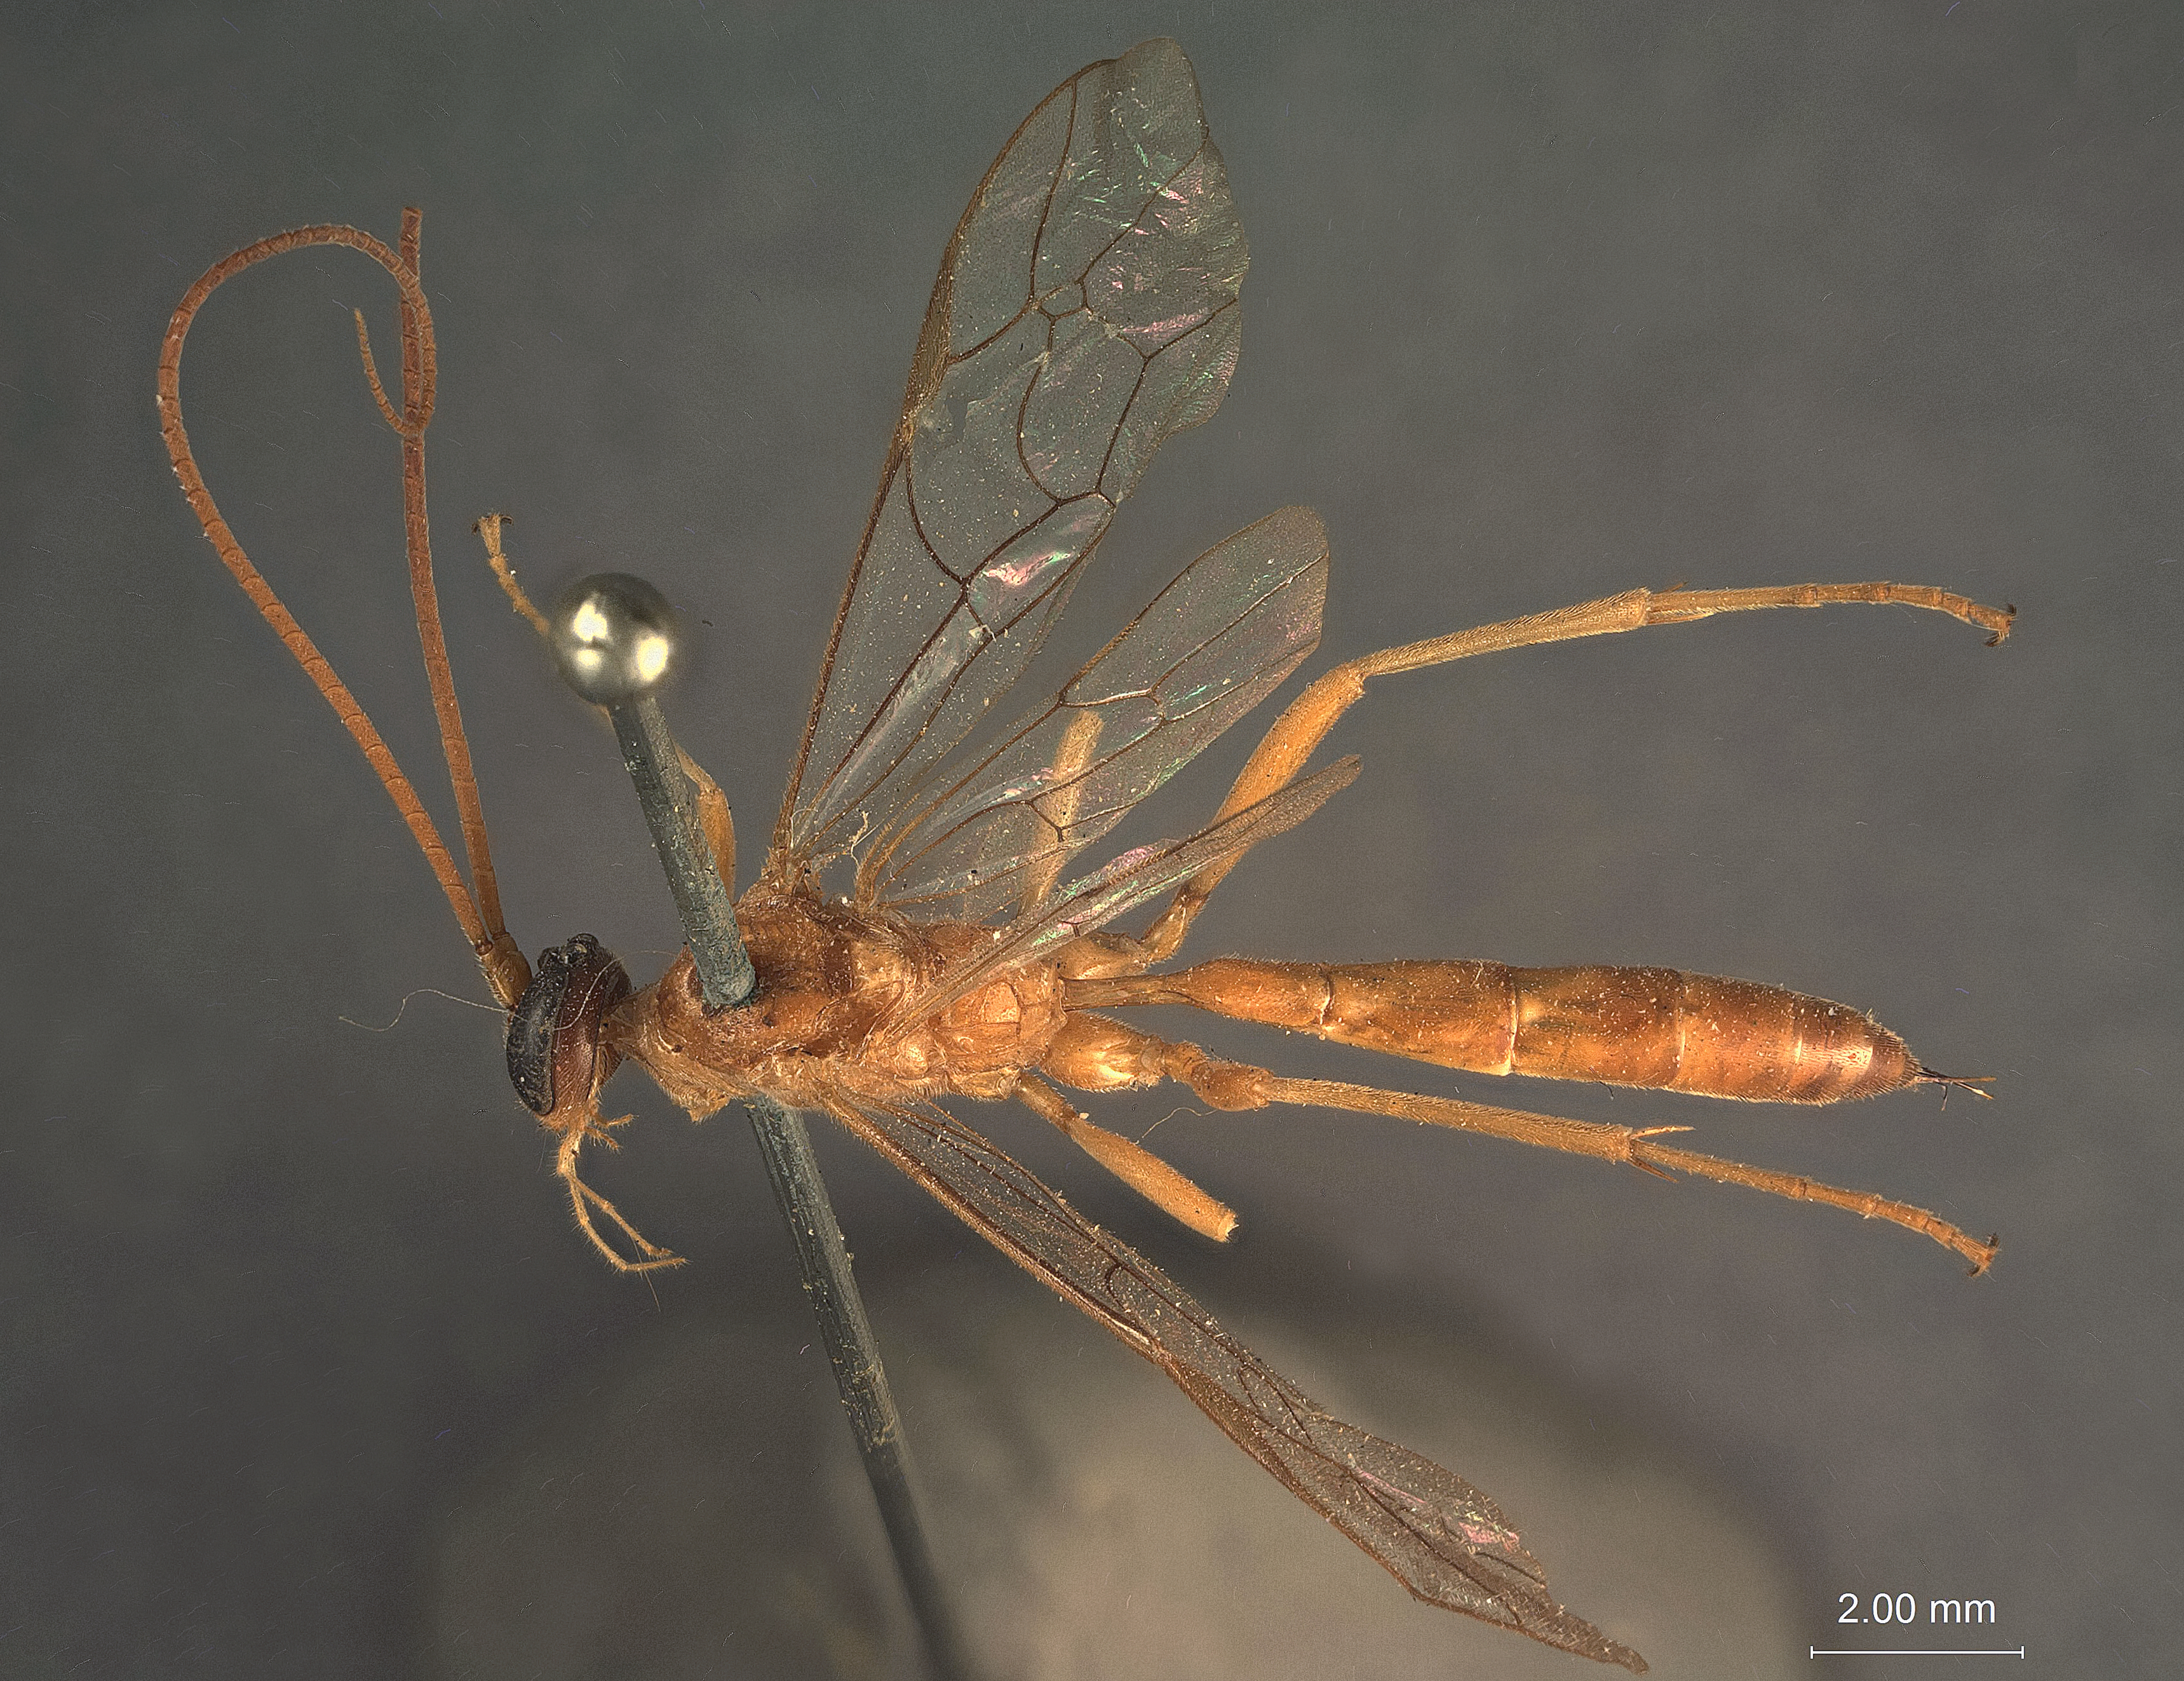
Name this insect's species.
Plesiophthalmus paniscoides
